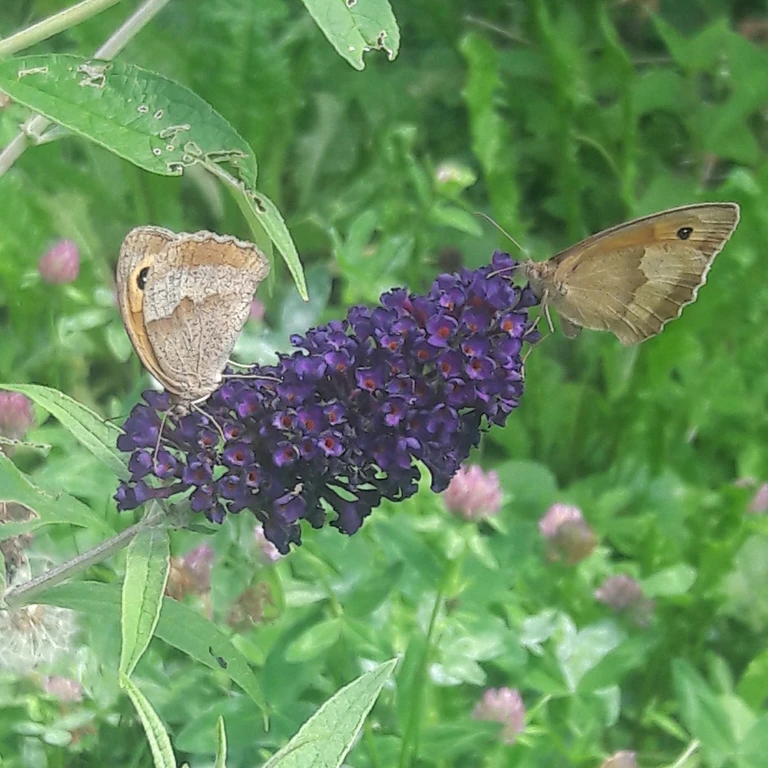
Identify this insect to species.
Maniola jurtina
